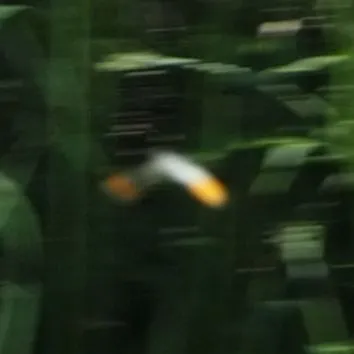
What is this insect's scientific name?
Anthocharis cardamines
